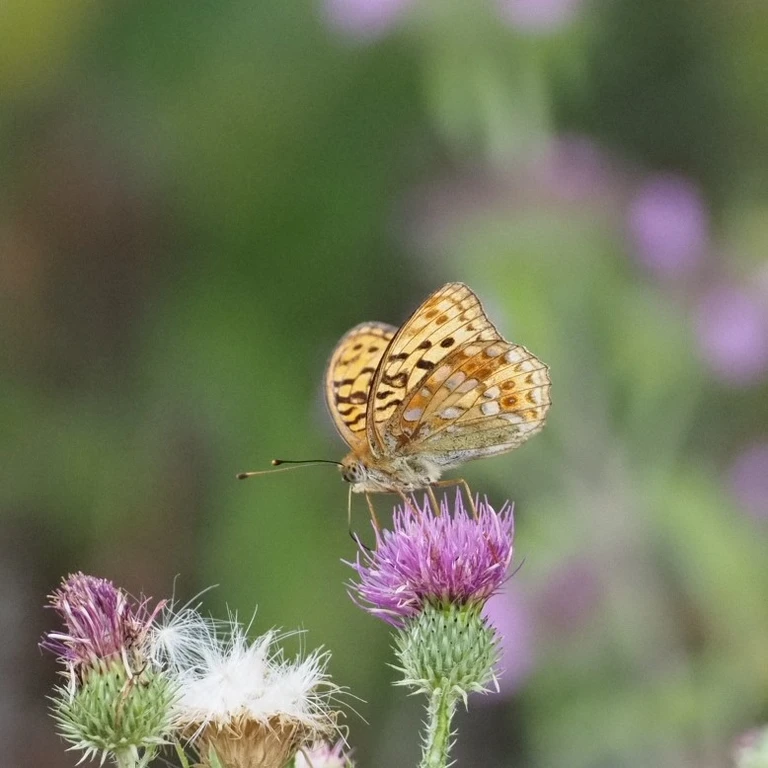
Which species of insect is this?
Fabriciana adippe
